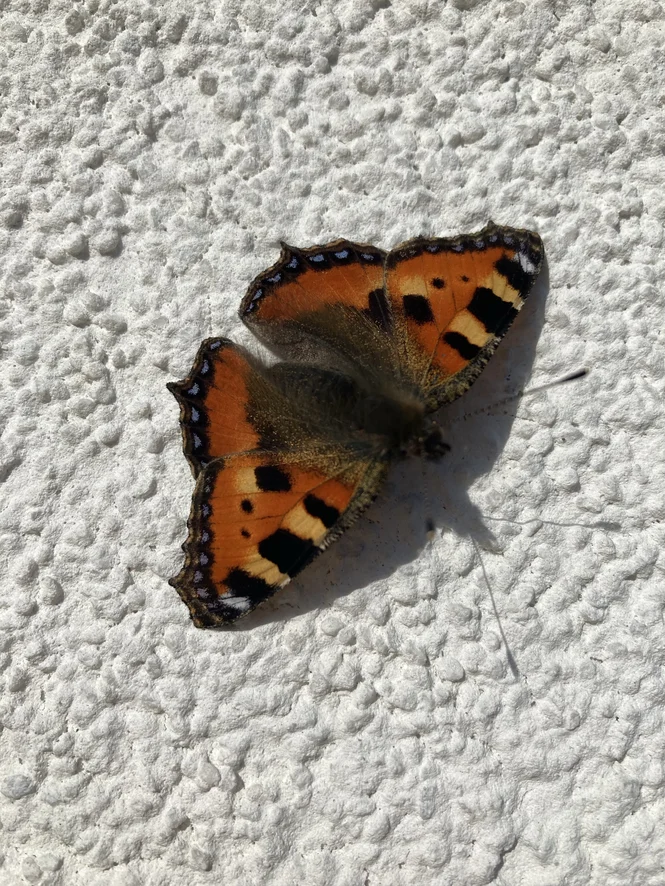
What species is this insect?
Aglais urticae
